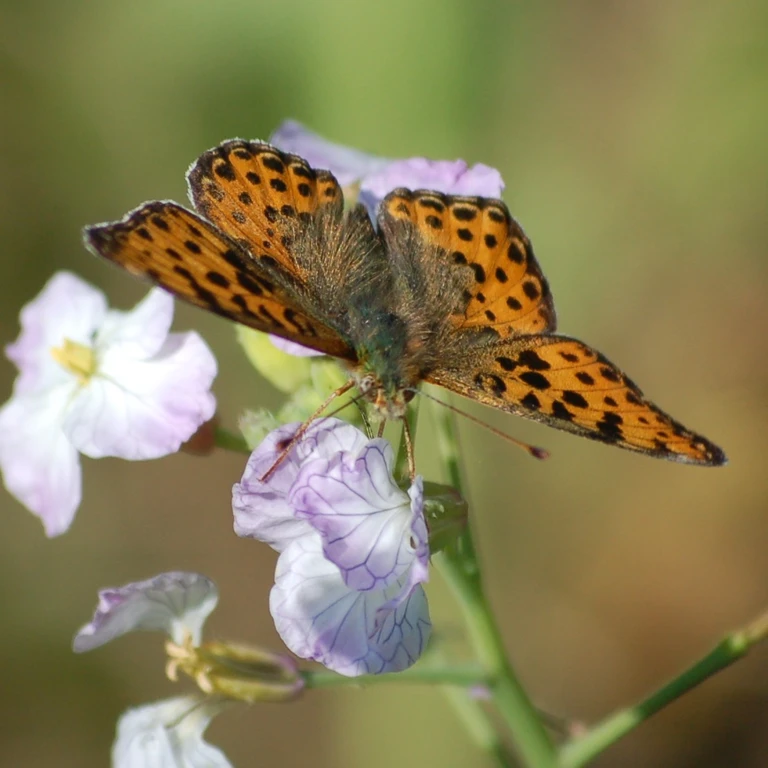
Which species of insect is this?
Issoria lathonia
